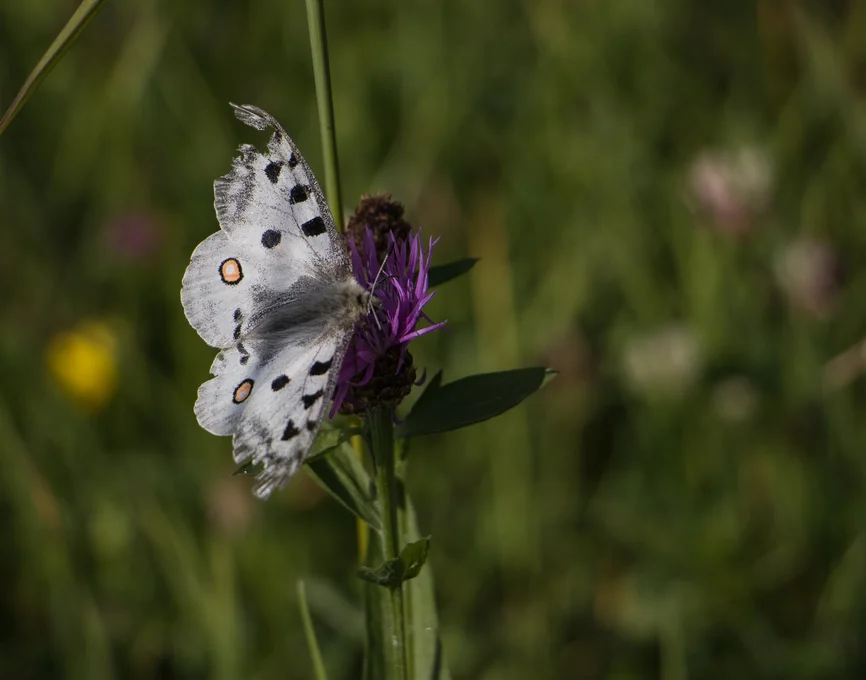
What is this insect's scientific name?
Parnassius apollo
